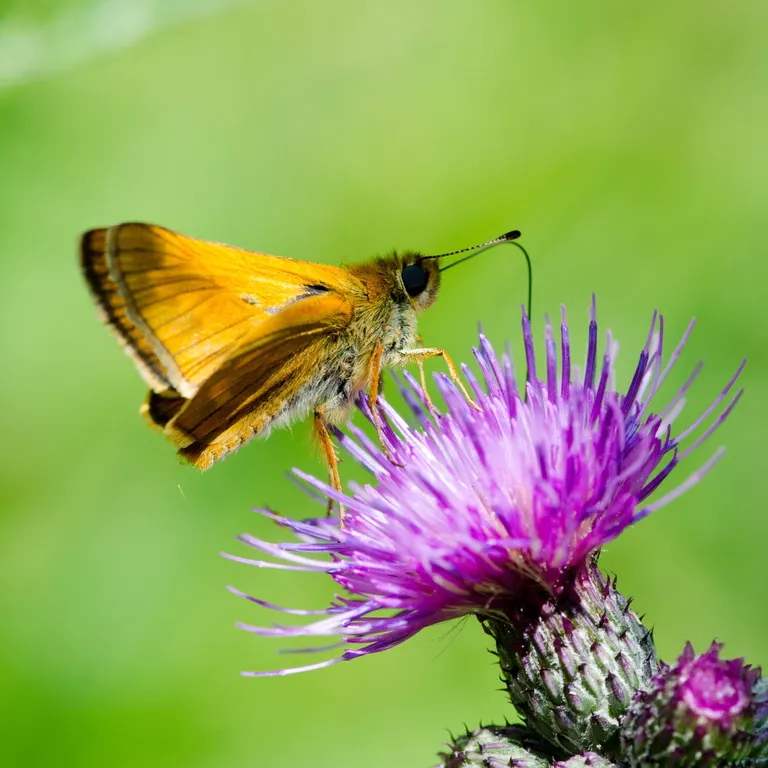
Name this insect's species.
Ochlodes sylvanus (also Ochlodes venata)
